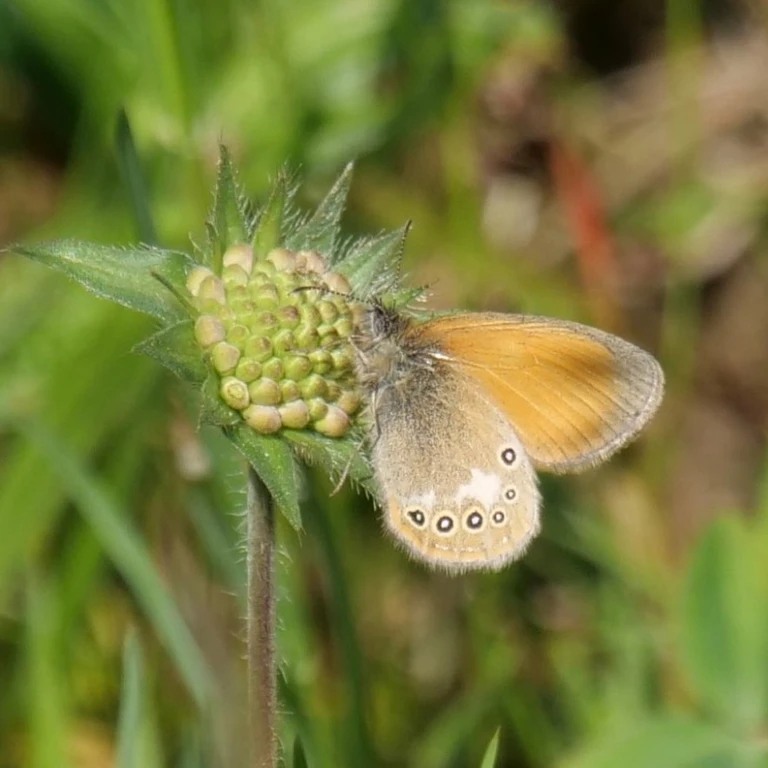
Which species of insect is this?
Coenonympha glycerion (also Coenonympha iphis)
